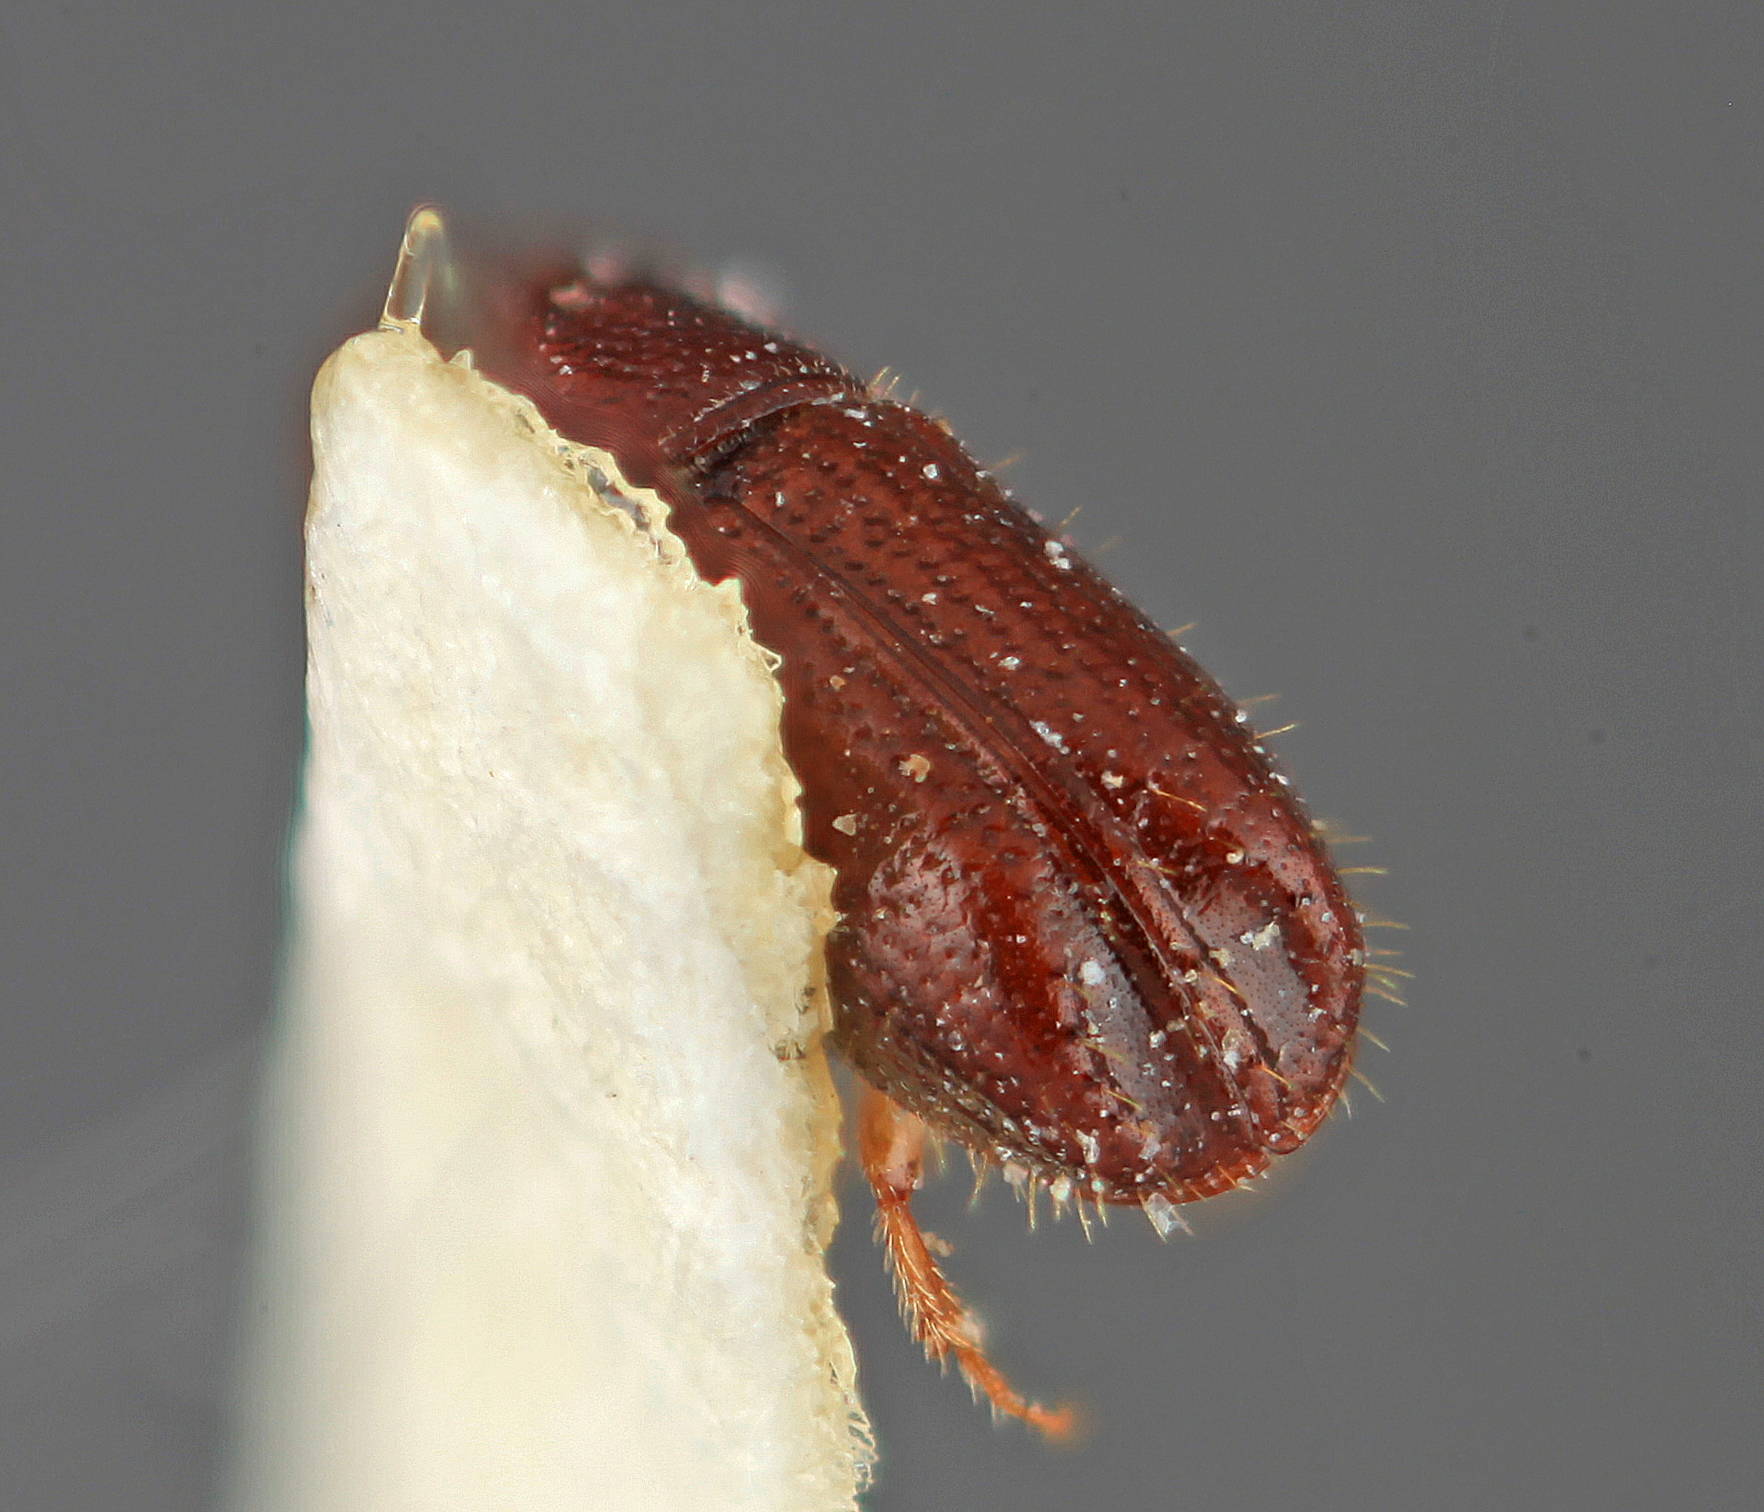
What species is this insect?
Araptus gloriosus
